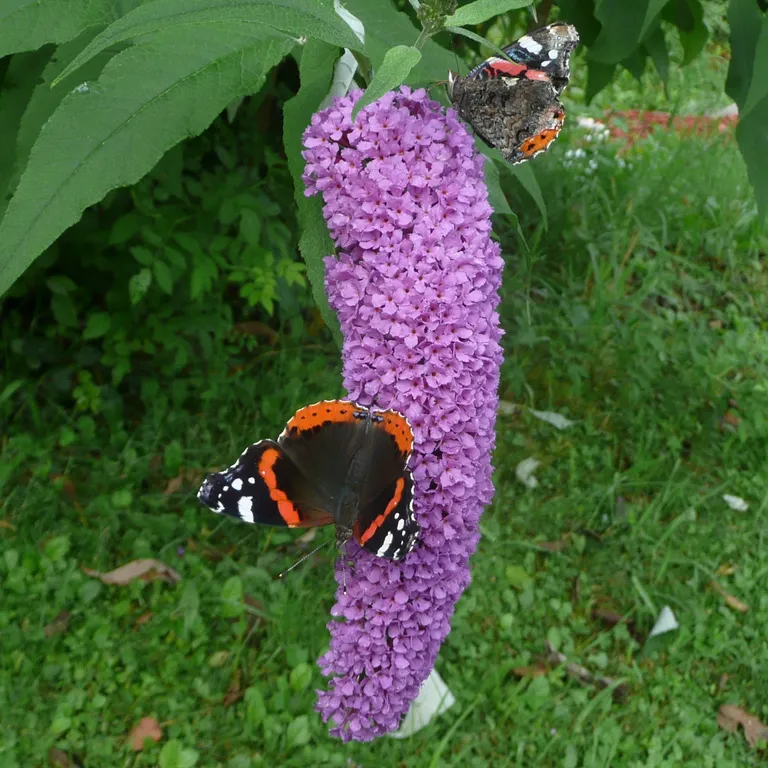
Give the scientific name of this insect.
Vanessa atalanta
